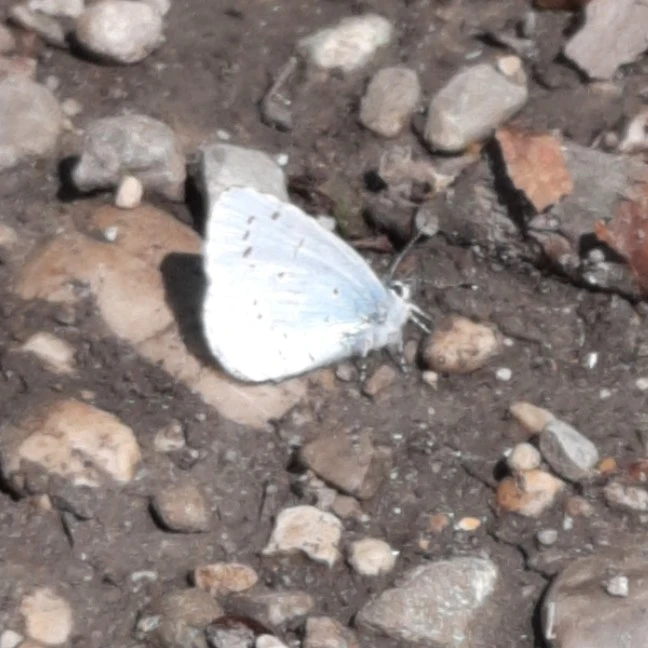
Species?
Celastrina argiolus
